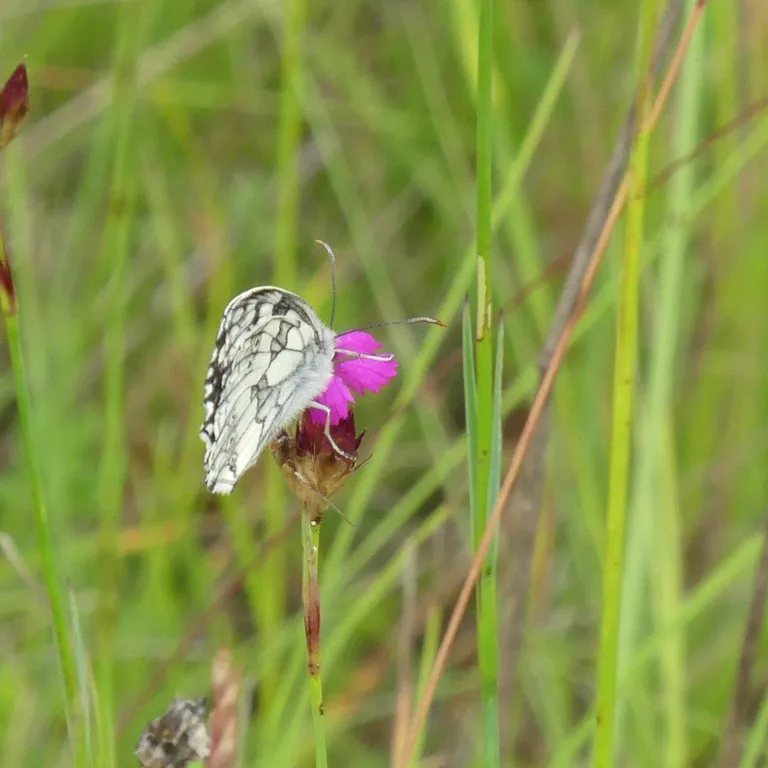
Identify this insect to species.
Melanargia galathea
